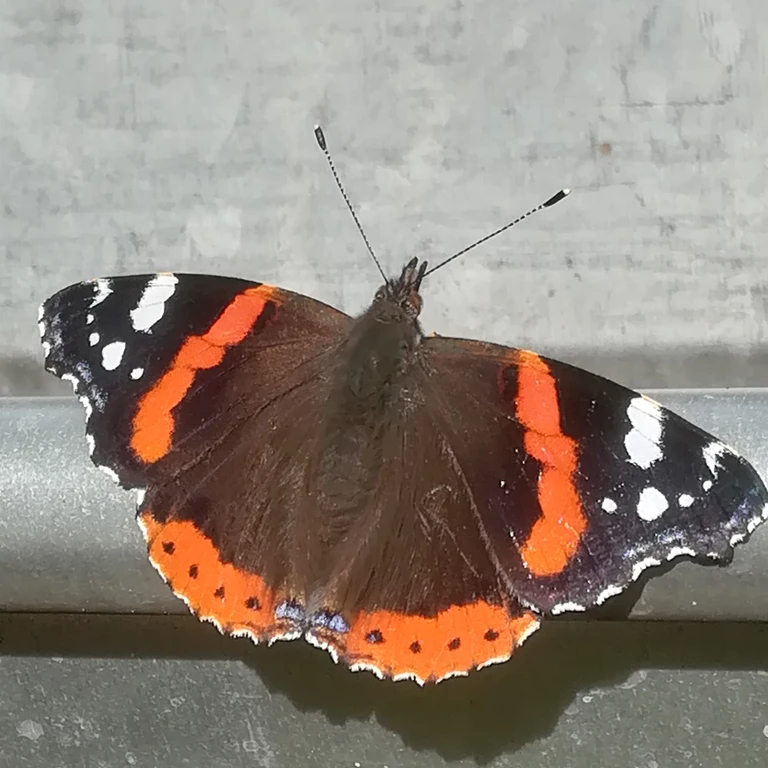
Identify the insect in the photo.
Vanessa atalanta
